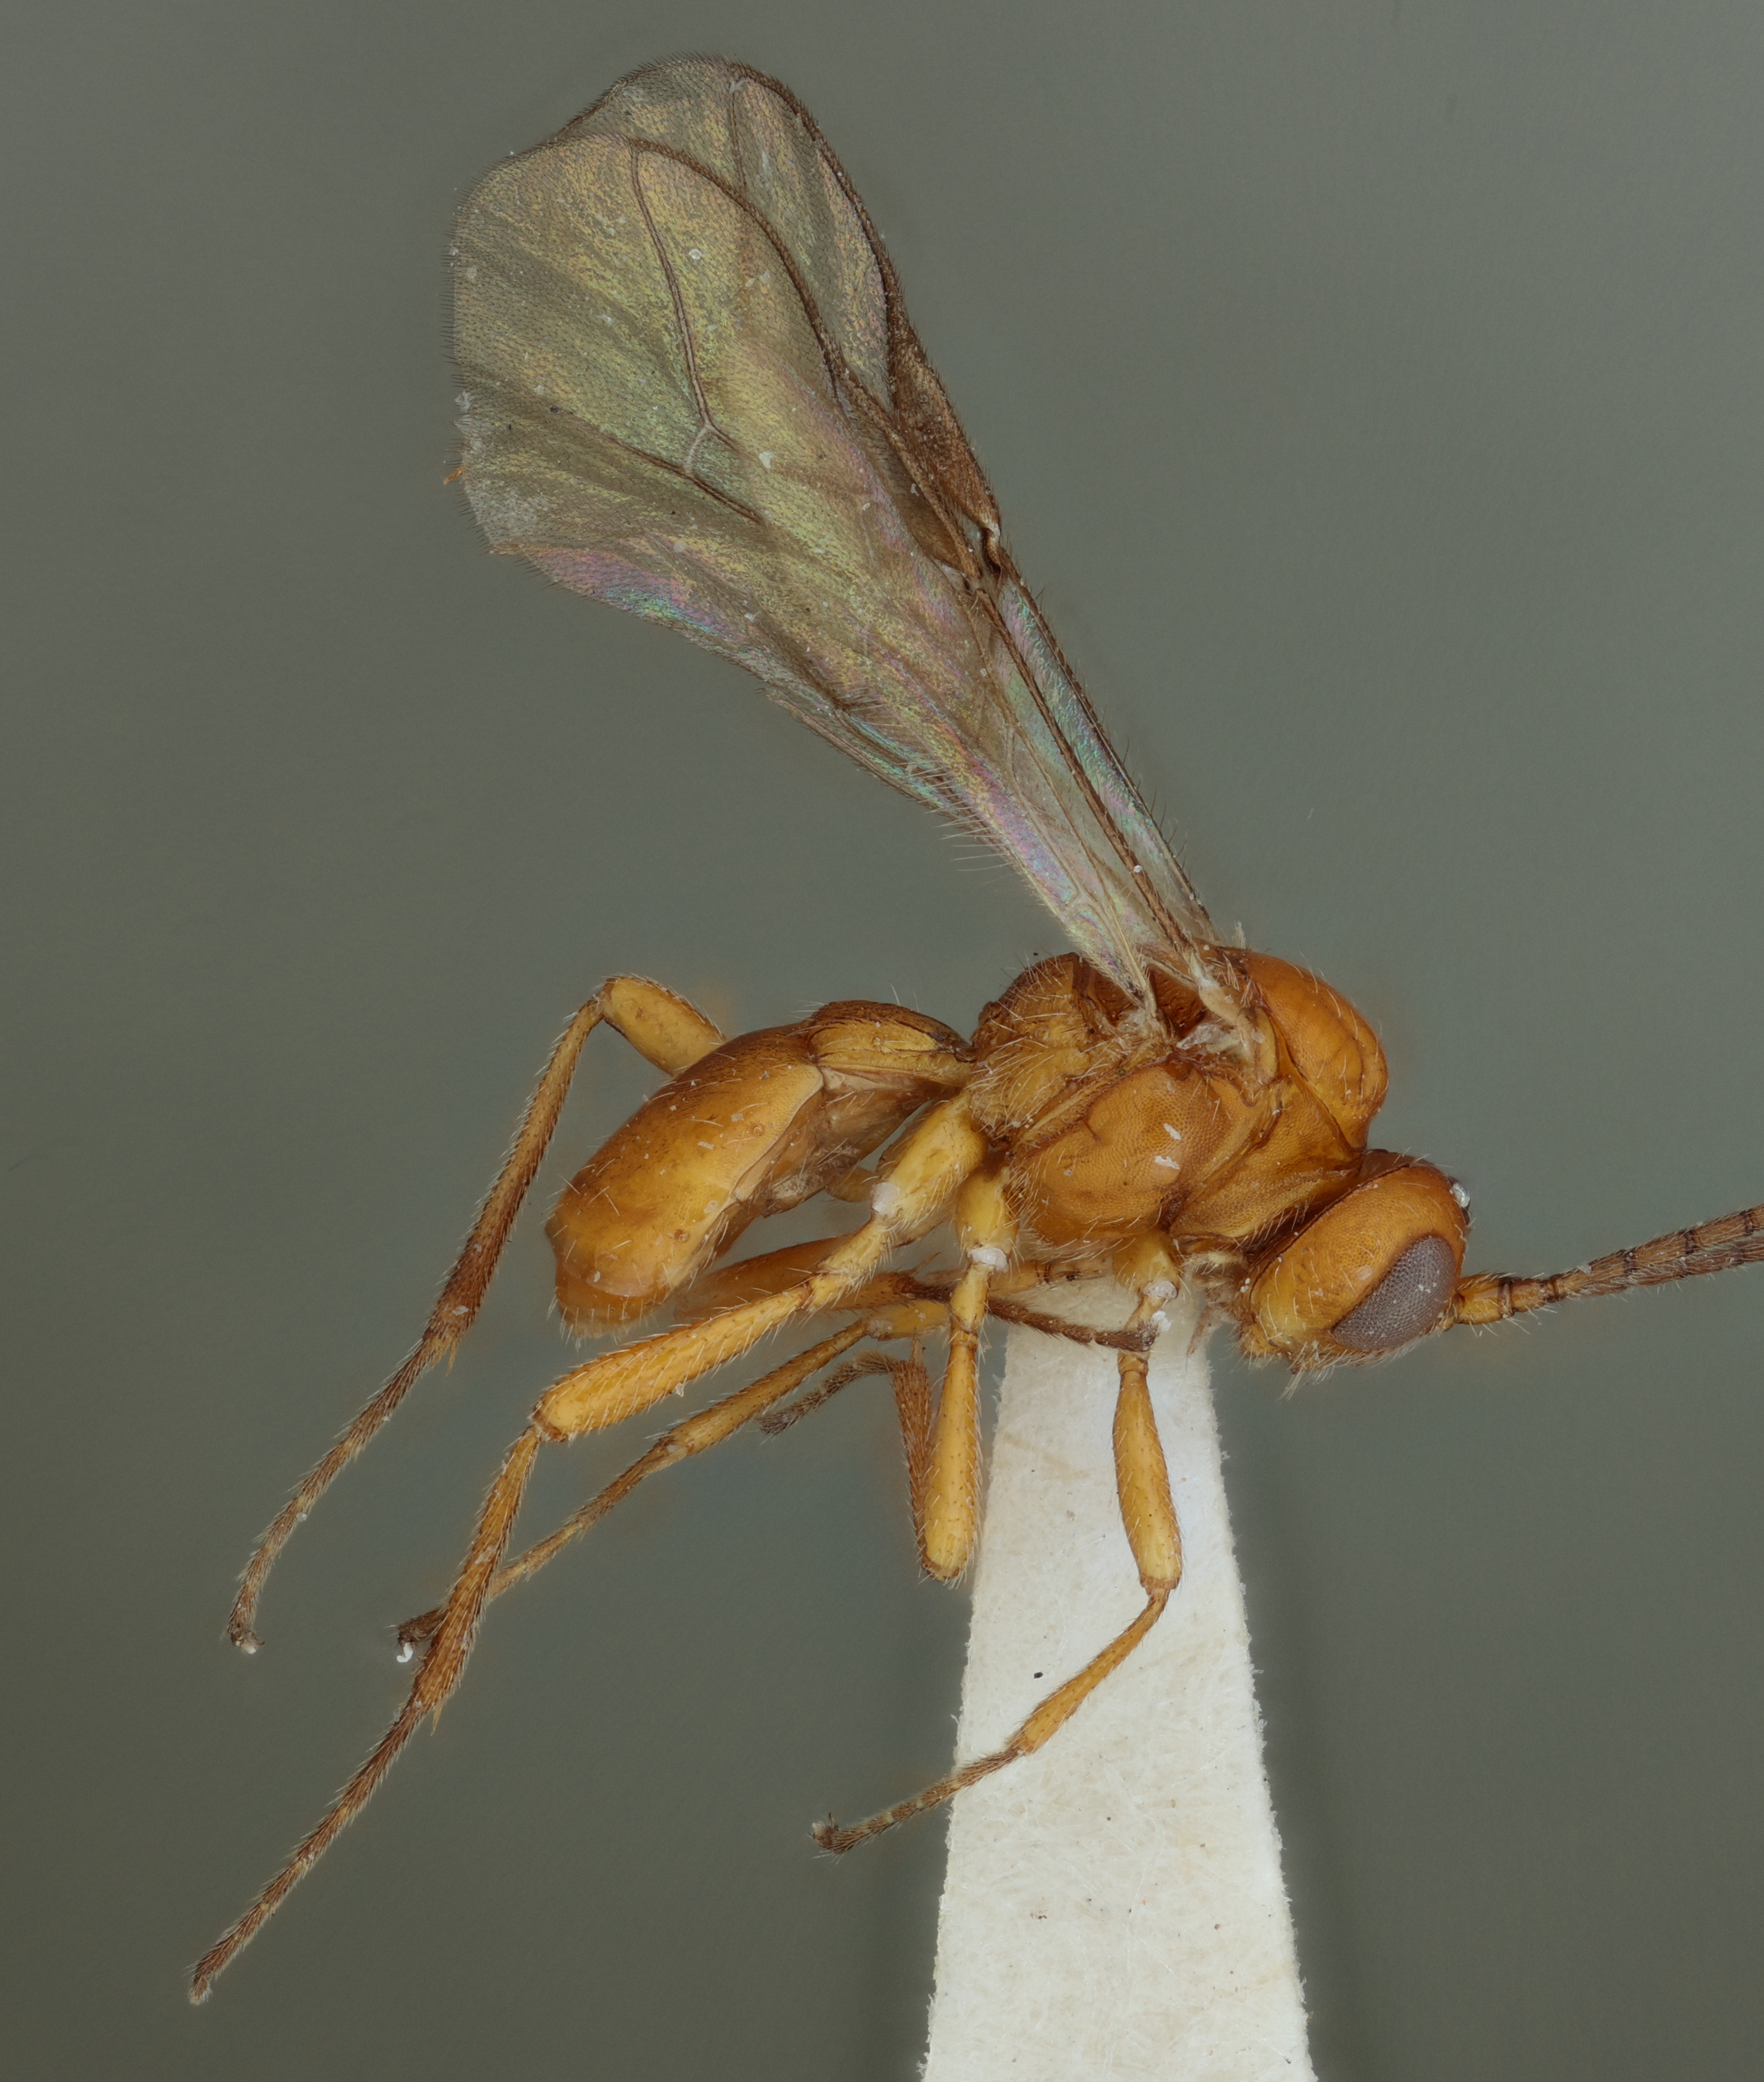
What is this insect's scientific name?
Opius globigaster
